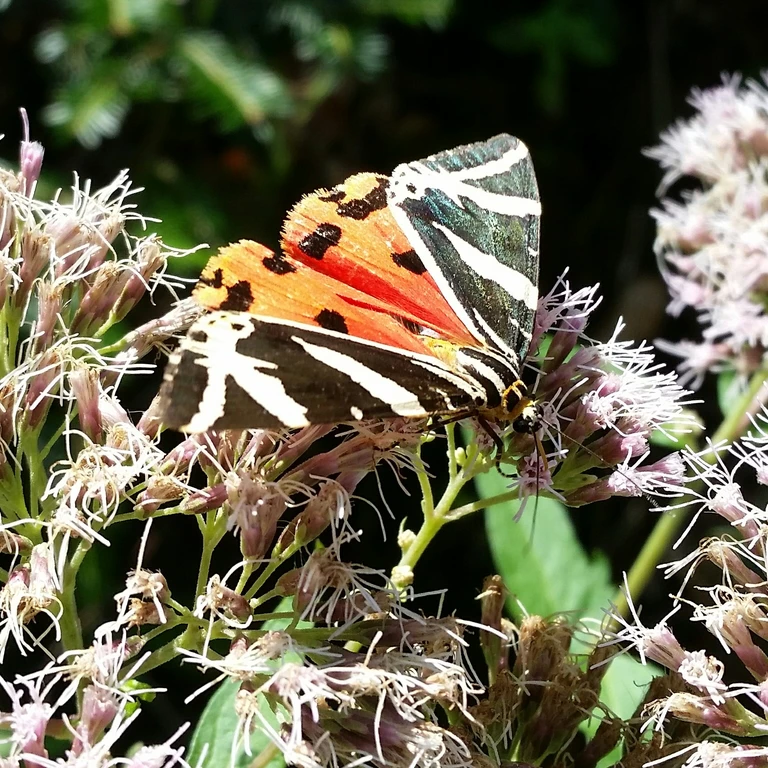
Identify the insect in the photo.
Euplagia quadripunctaria
